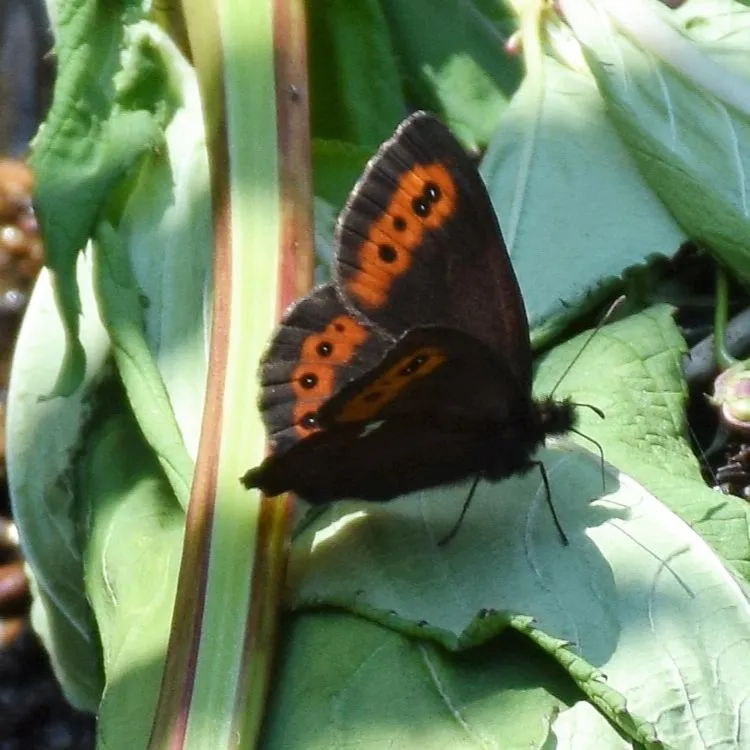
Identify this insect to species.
Erebia ligea
